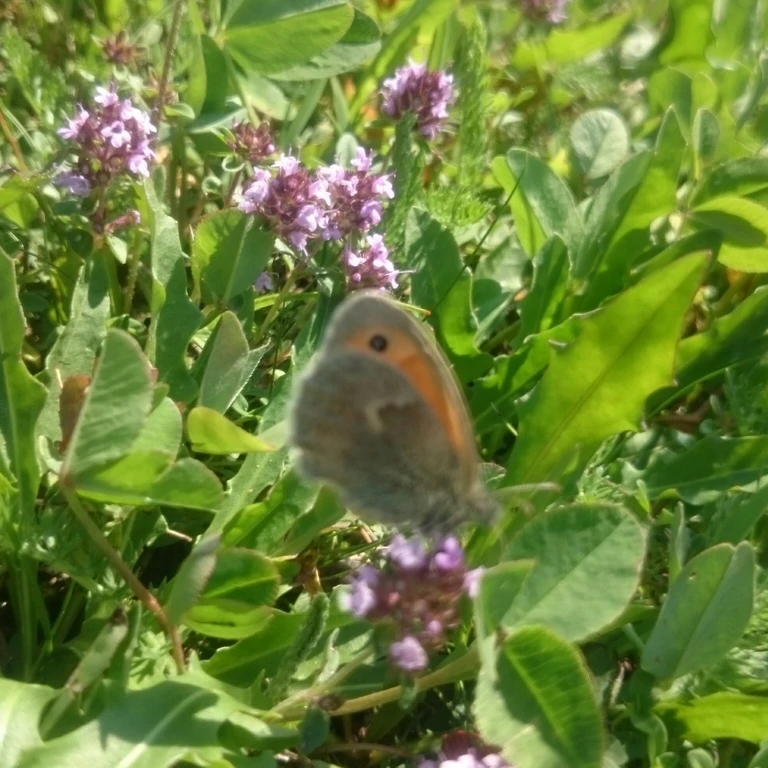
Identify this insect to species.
Coenonympha pamphilus
